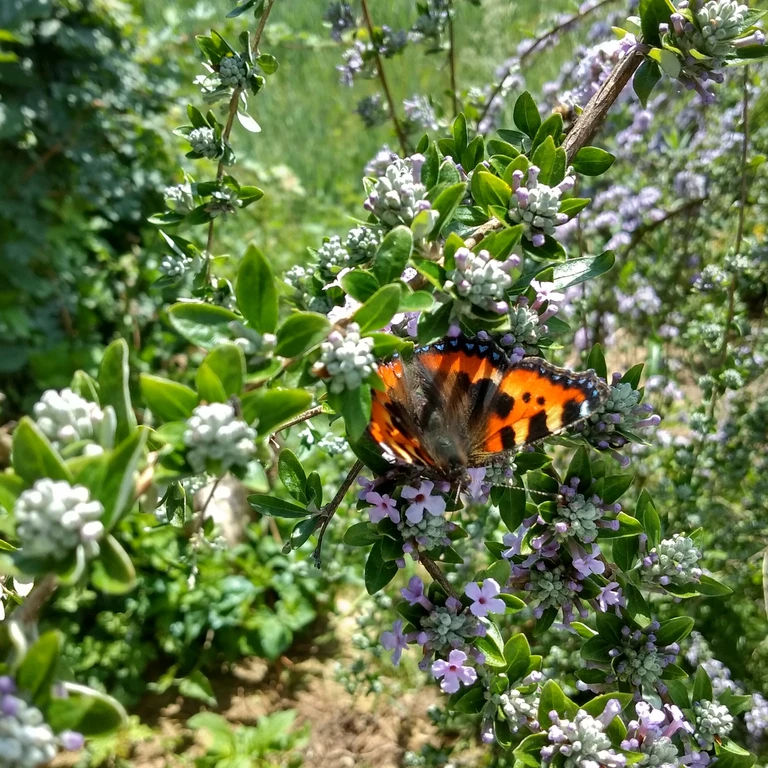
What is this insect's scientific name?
Aglais urticae
